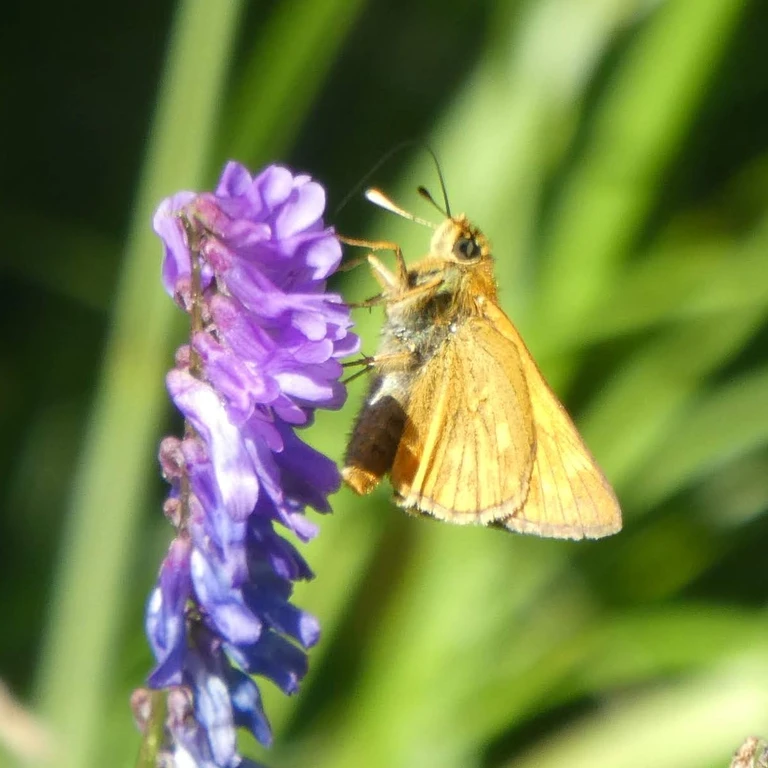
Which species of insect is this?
Ochlodes sylvanus (also Ochlodes venata)
